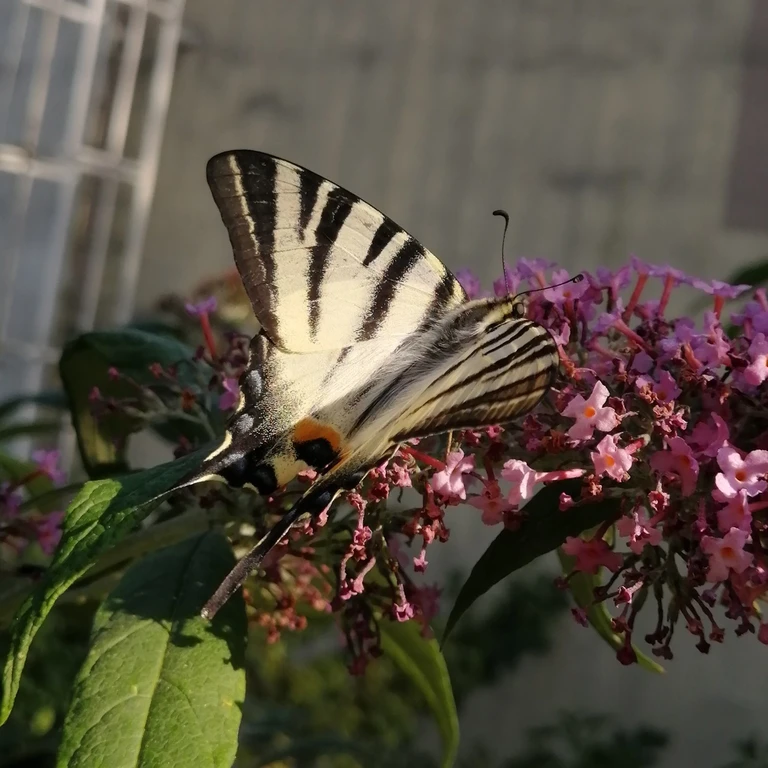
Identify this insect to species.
Iphiclides podalirius
